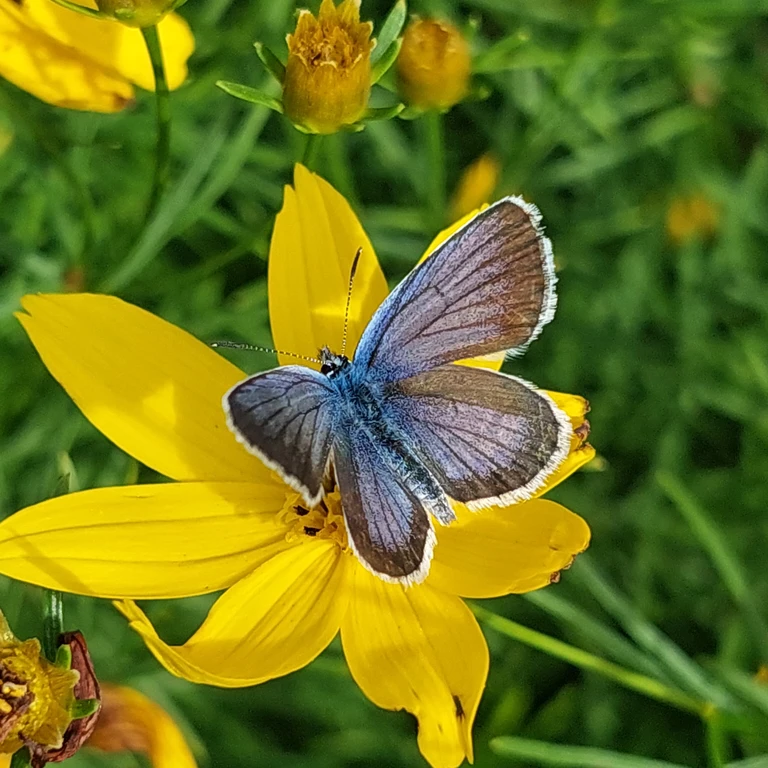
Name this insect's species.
Plebejus argus
